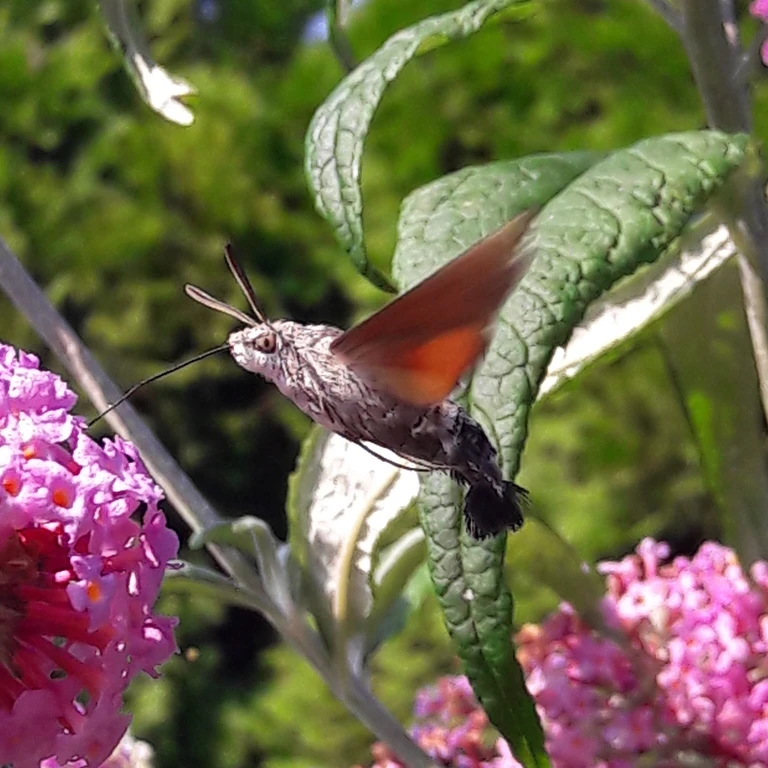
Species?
Macroglossum stellatarum
